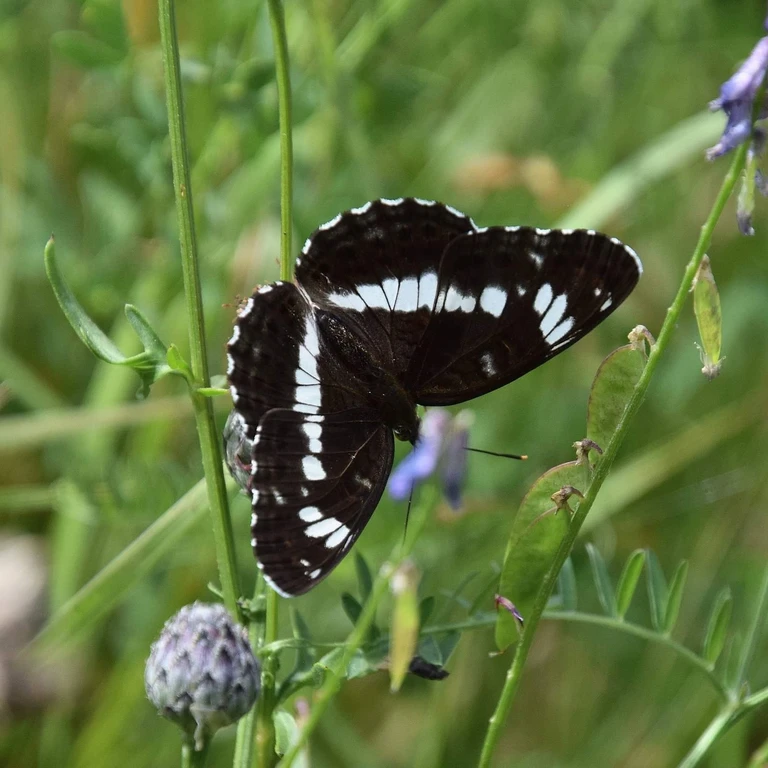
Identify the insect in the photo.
Limenitis camilla (also Ladoga camilla)
